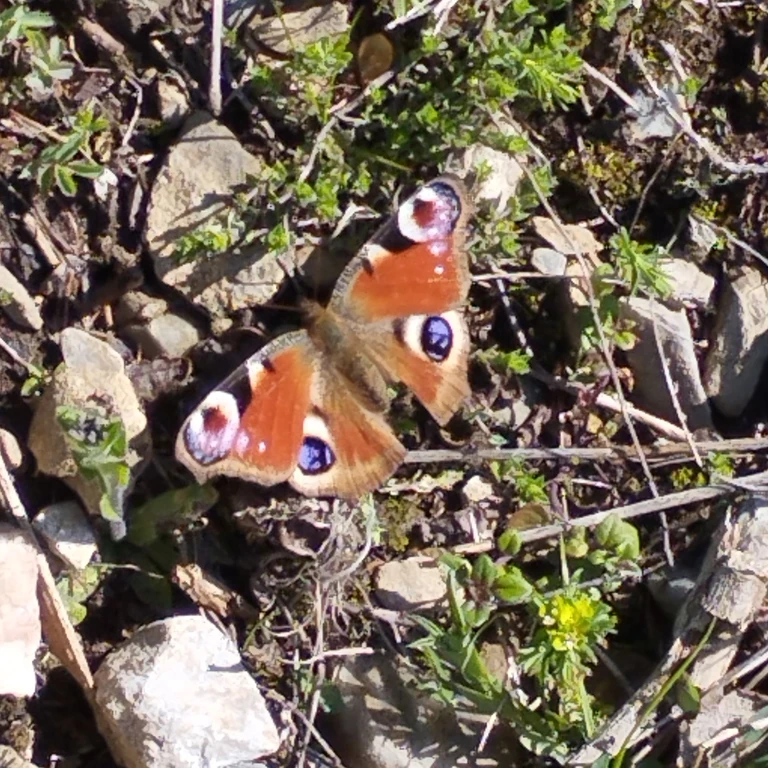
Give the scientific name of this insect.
Aglais io
